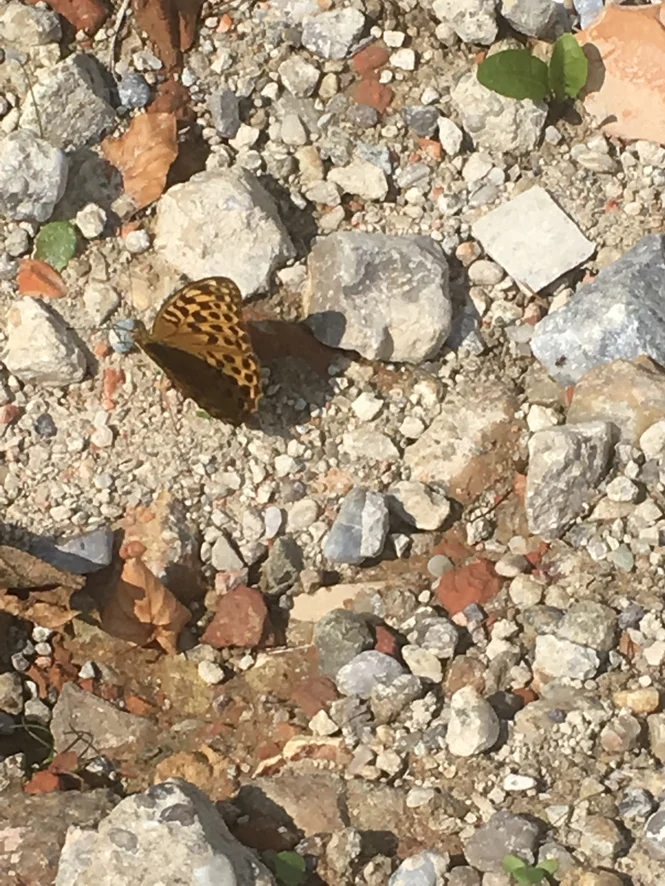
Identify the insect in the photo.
Argynnis paphia
